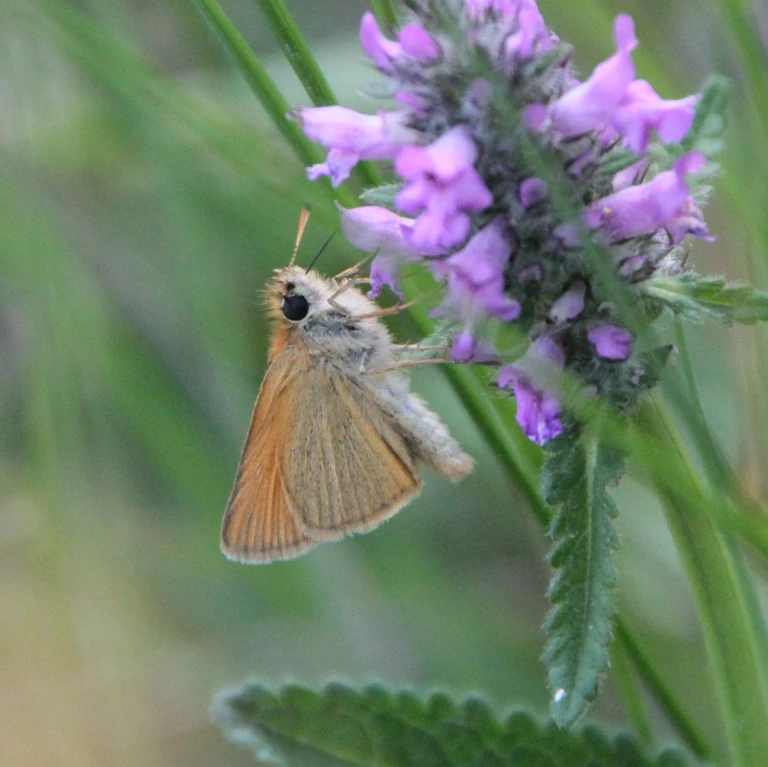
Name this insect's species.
Thymelicus lineola
